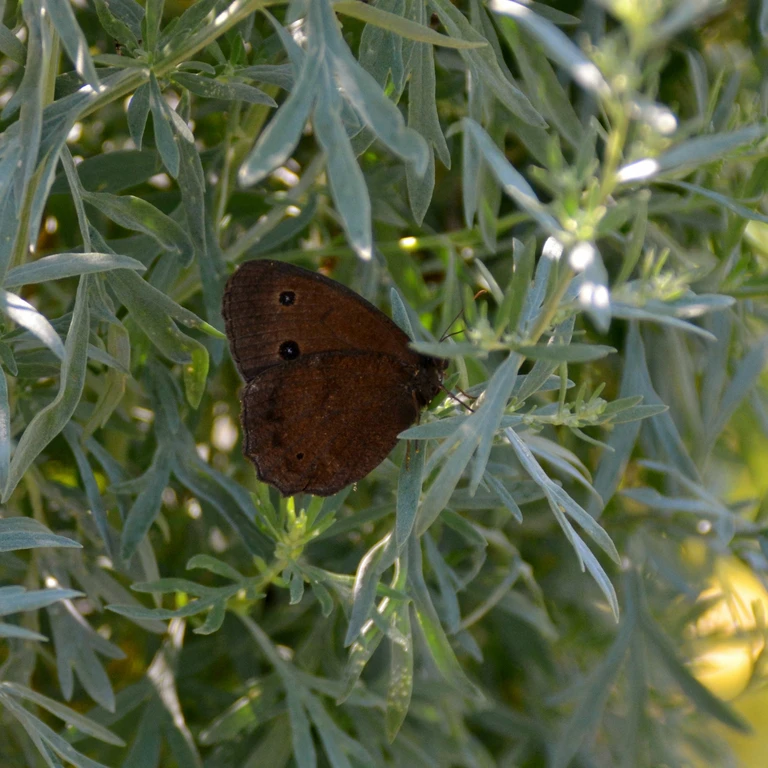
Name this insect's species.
Minois dryas
